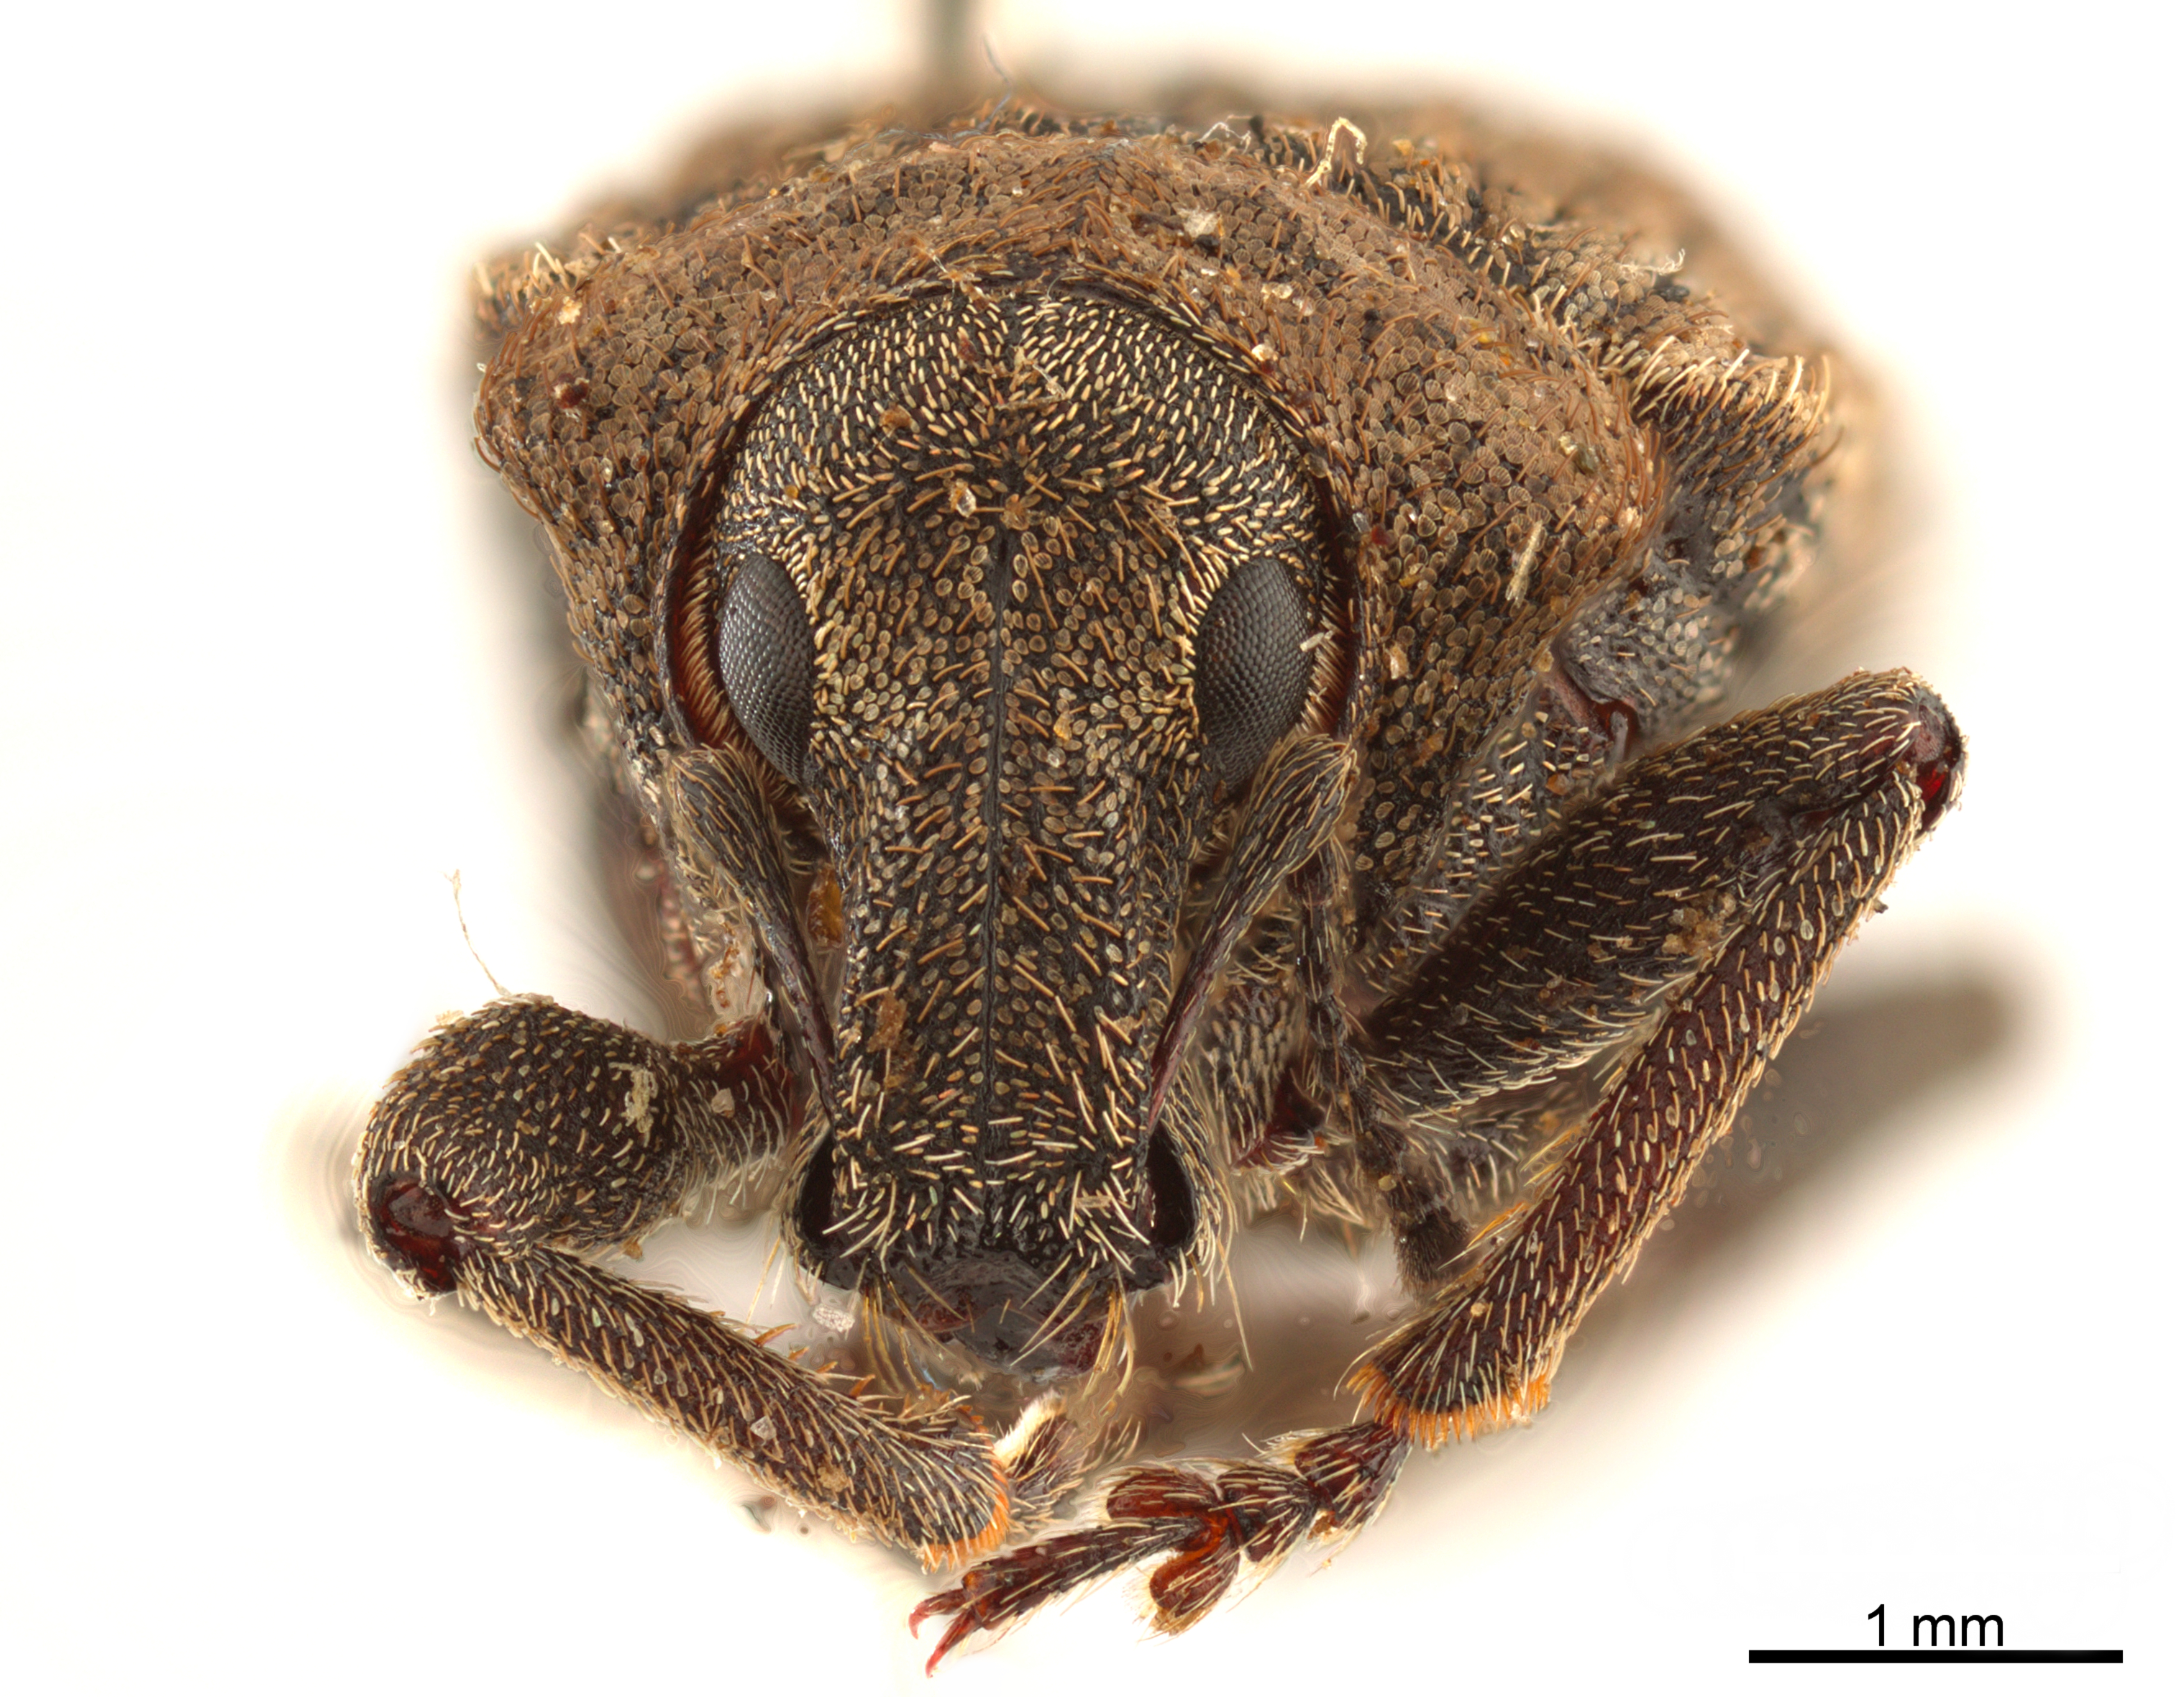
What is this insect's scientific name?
Cylydrorhinus caudiculatus (also Paulsenius caudiculatus)
